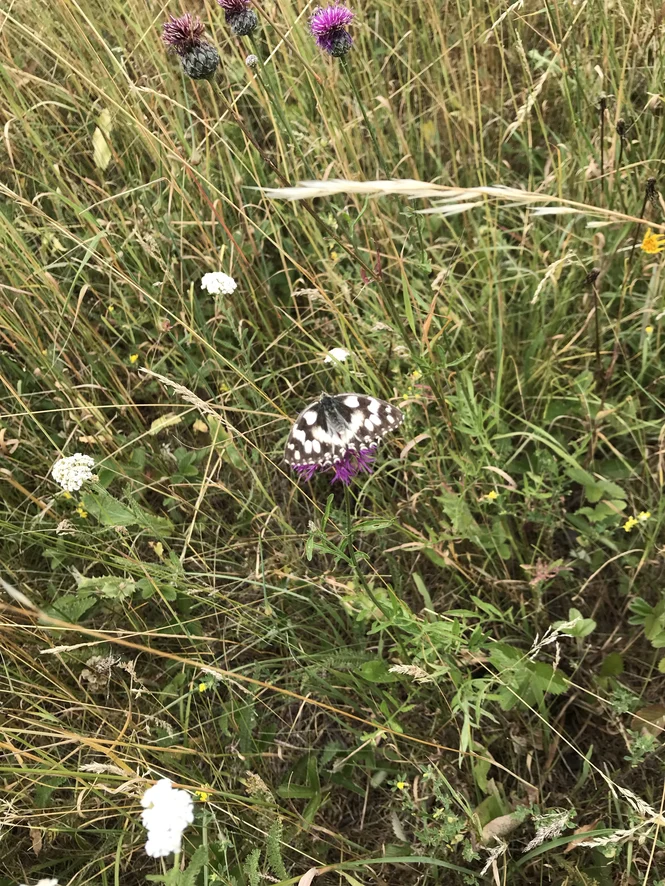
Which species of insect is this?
Melanargia galathea
